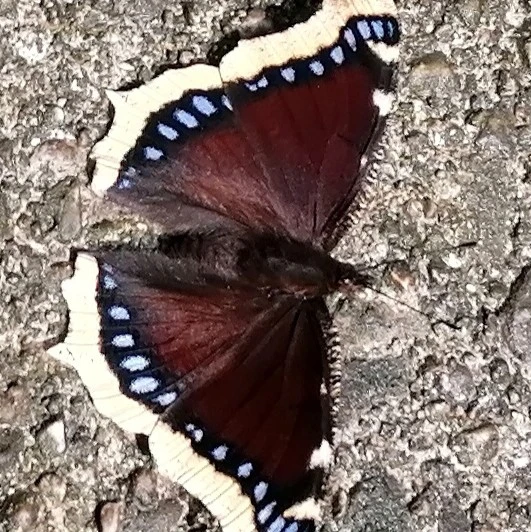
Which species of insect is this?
Nymphalis antiopa
